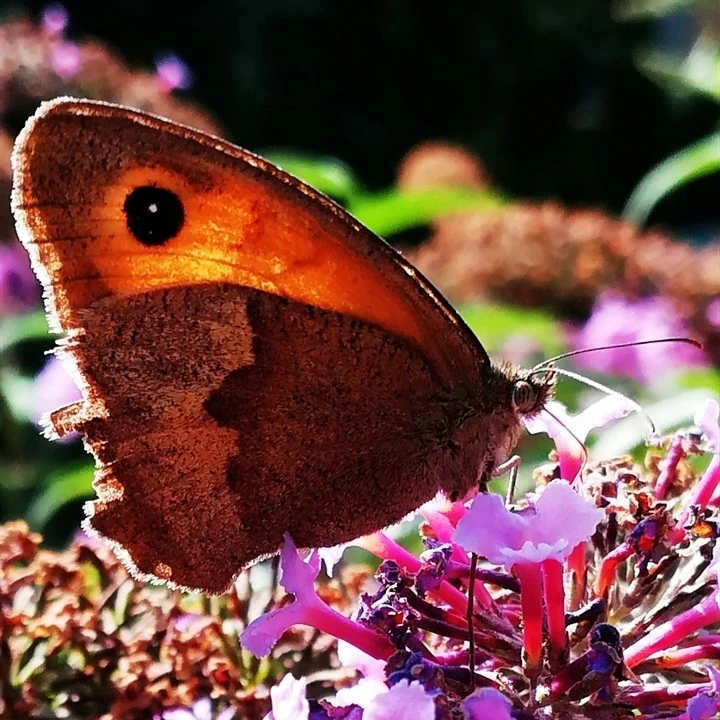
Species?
Maniola jurtina
